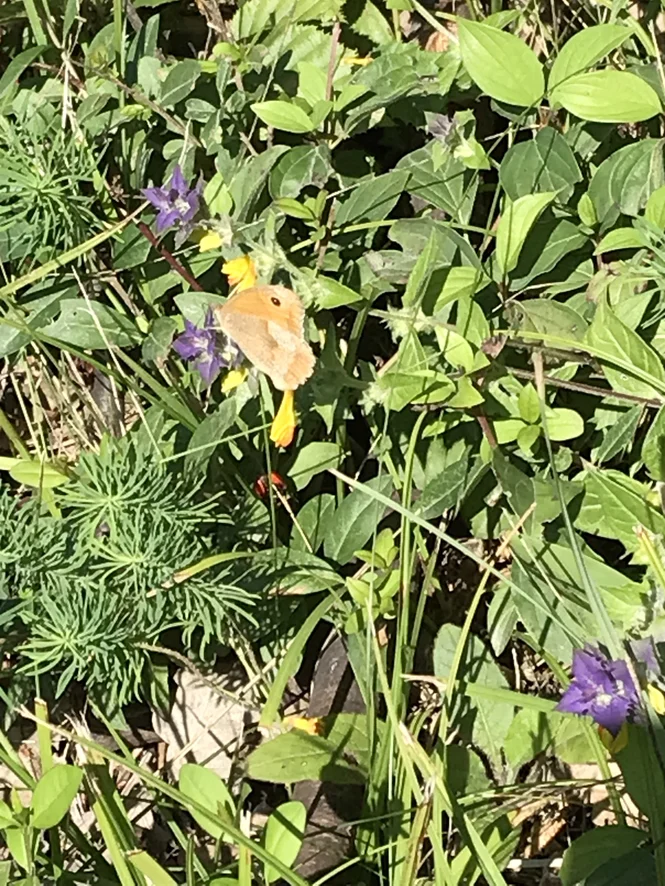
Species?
Maniola jurtina
